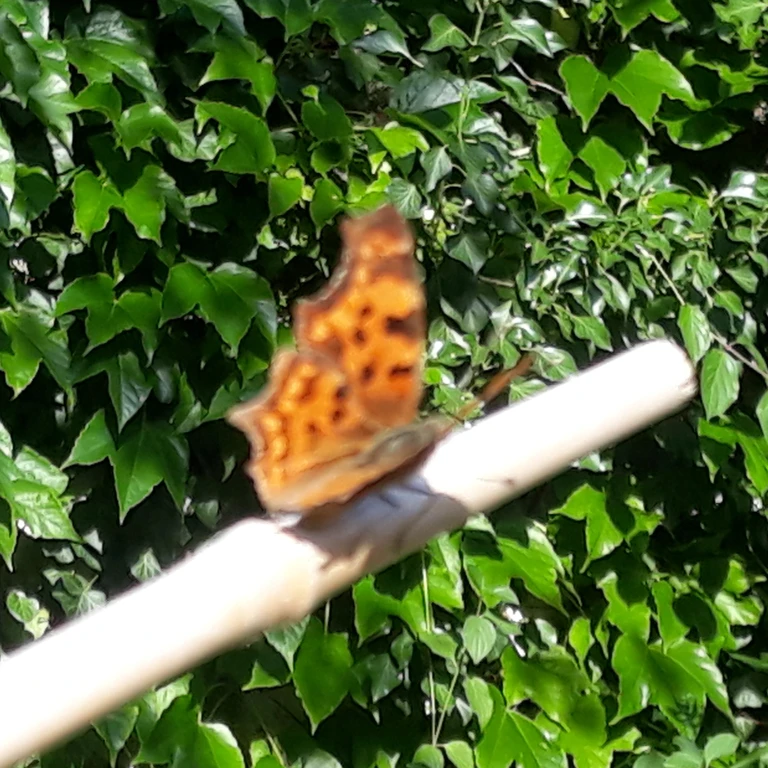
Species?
Polygonia c-album
